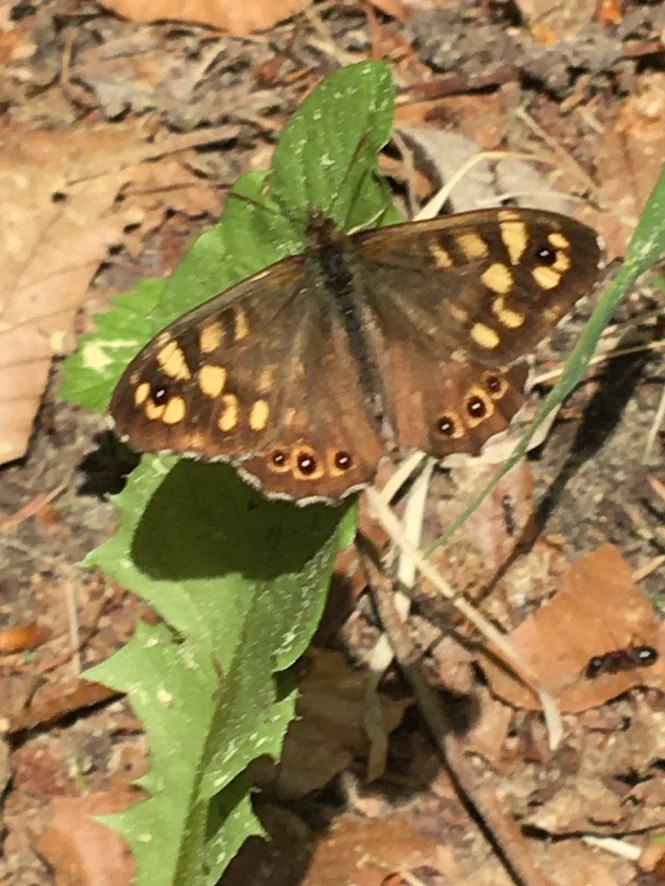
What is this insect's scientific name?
Pararge aegeria
